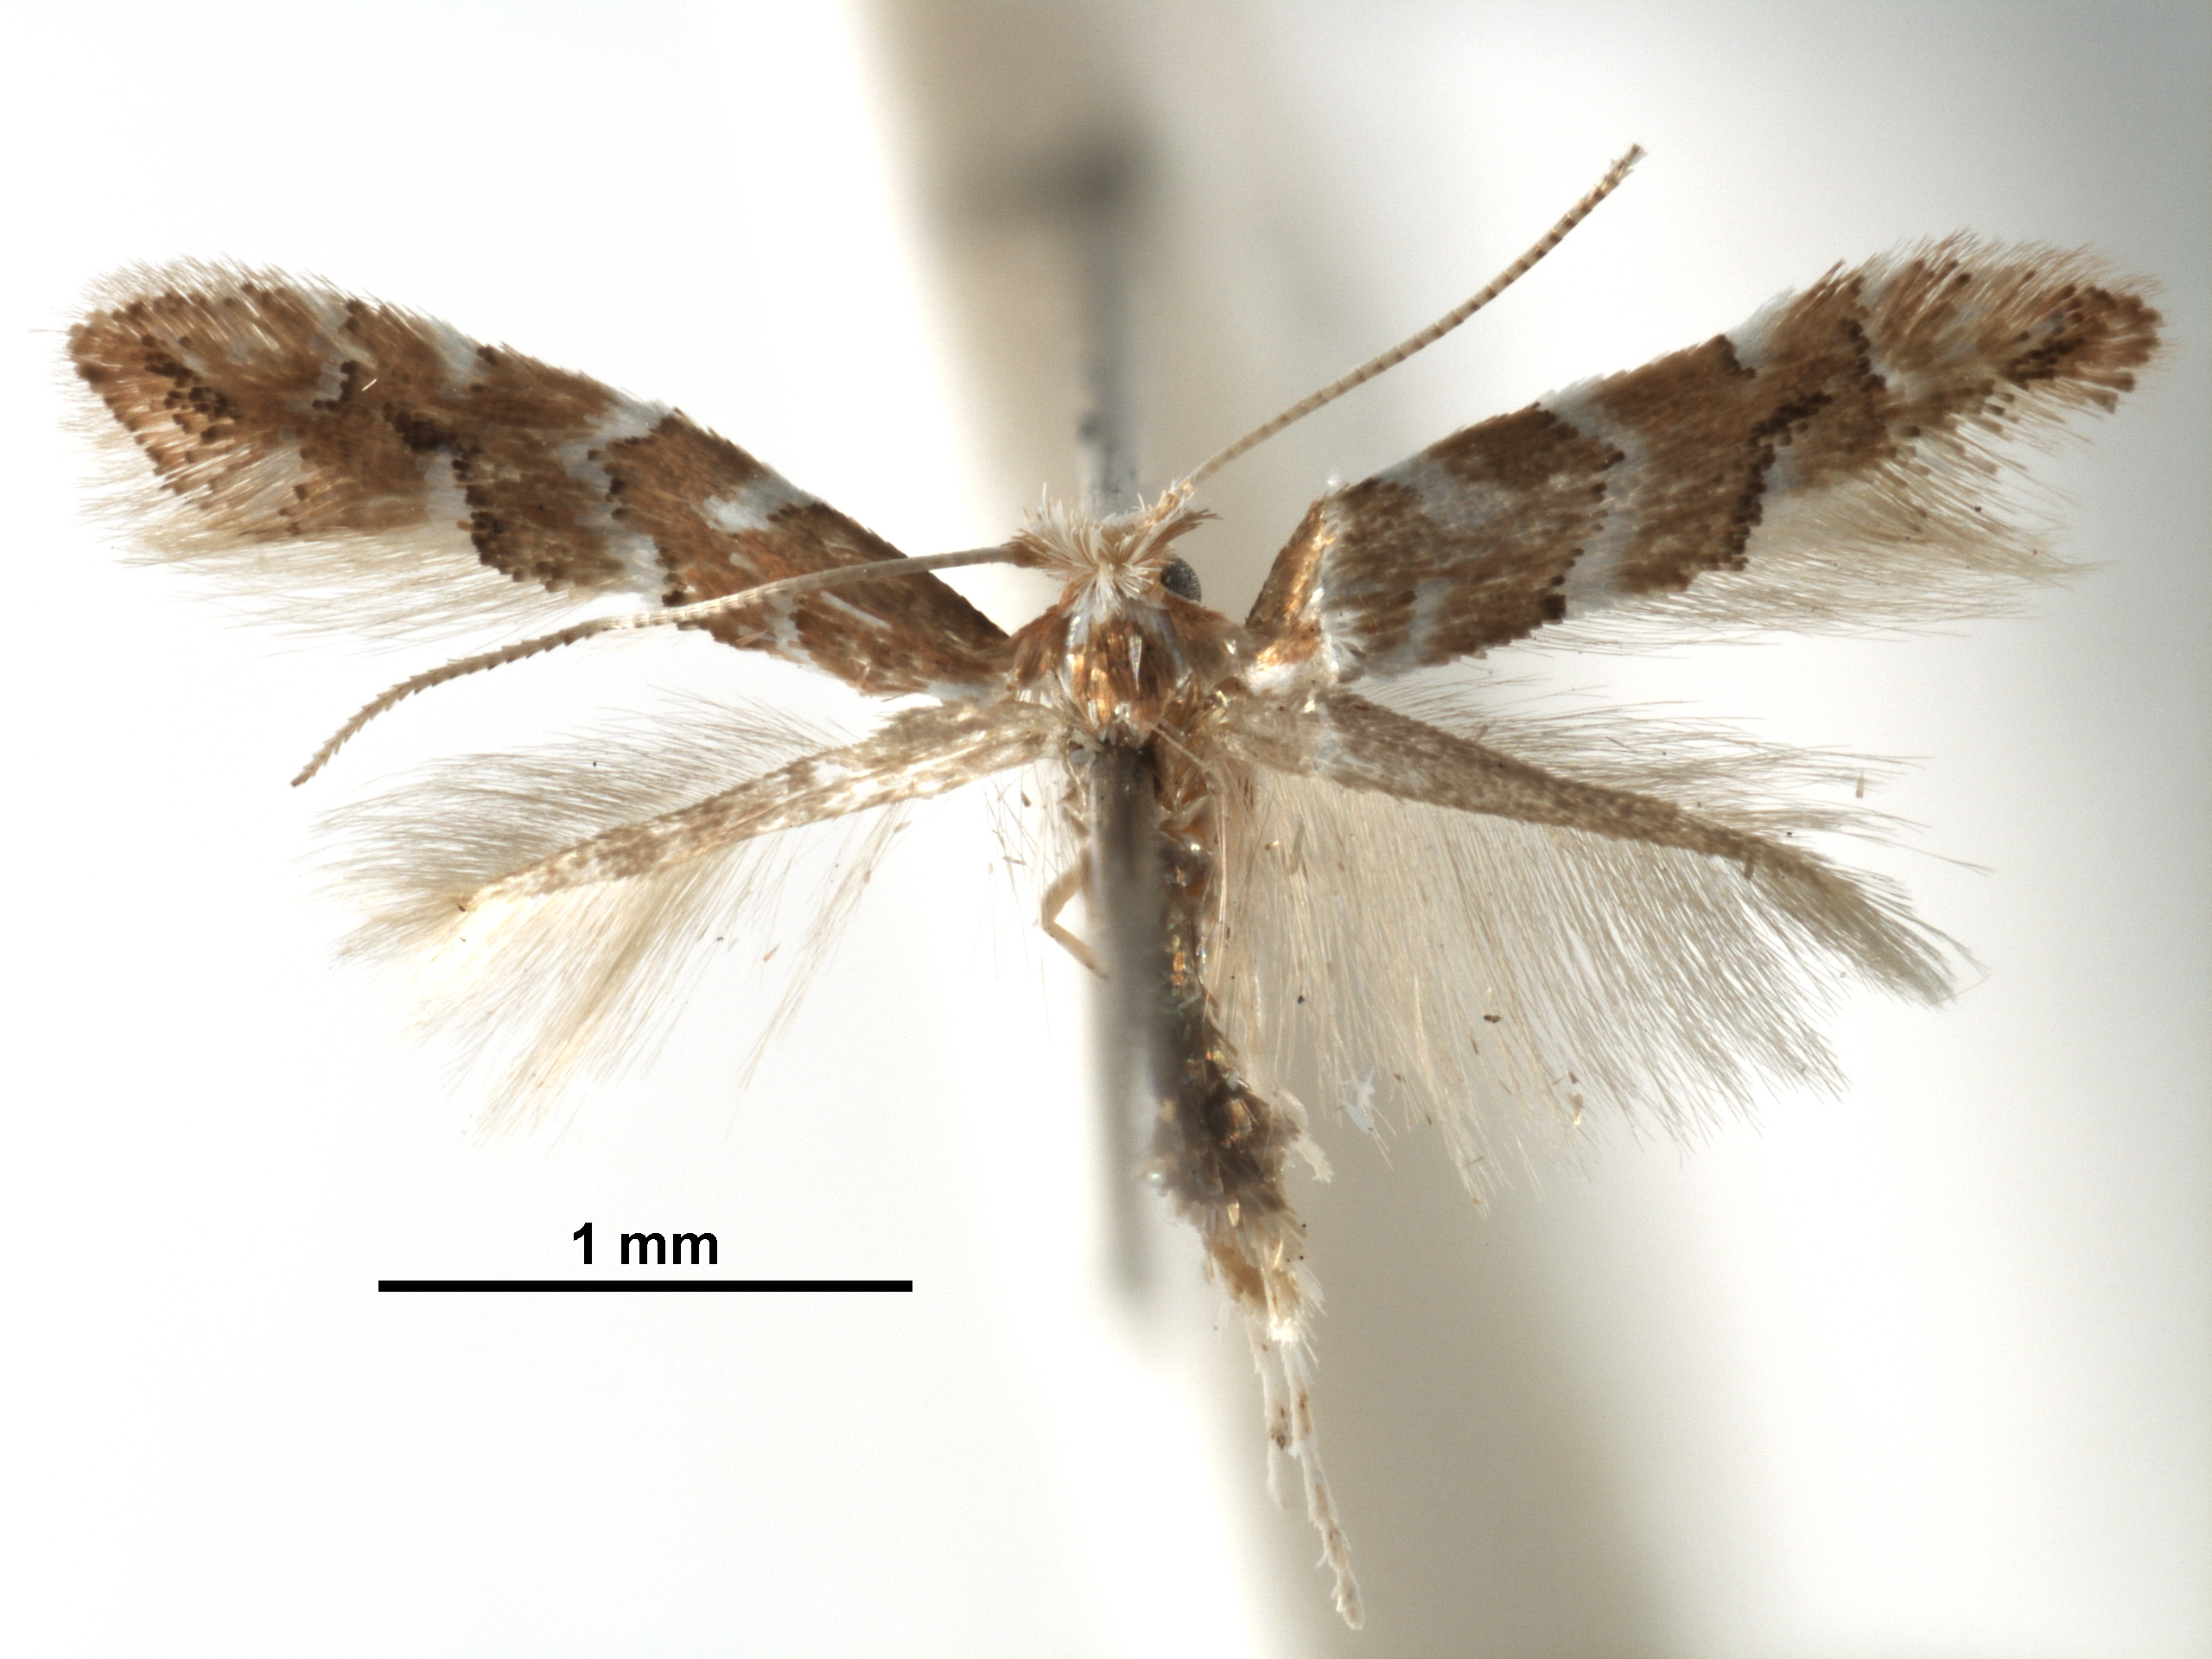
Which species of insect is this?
Phyllonorycter hancola
